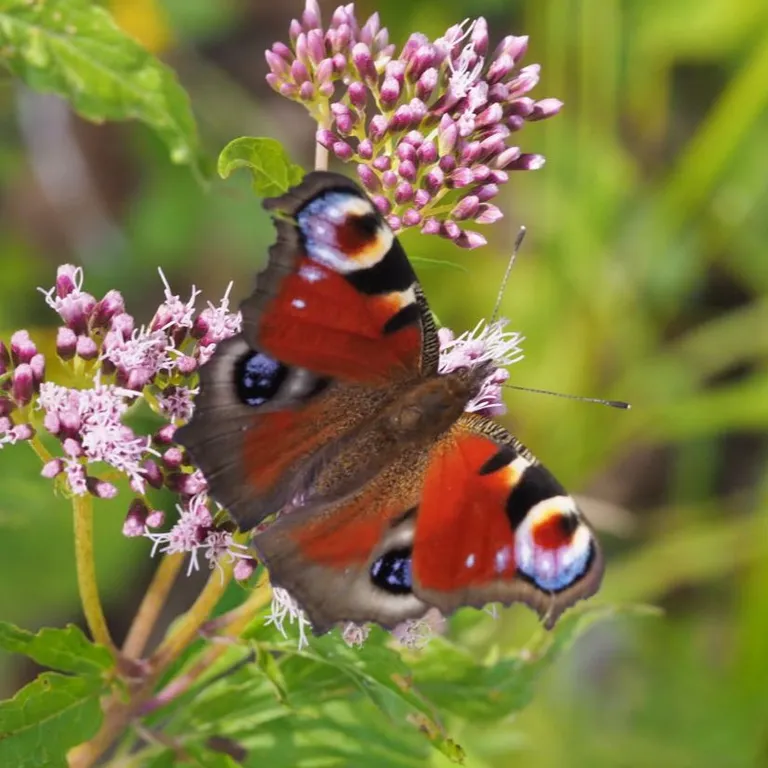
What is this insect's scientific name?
Aglais io
